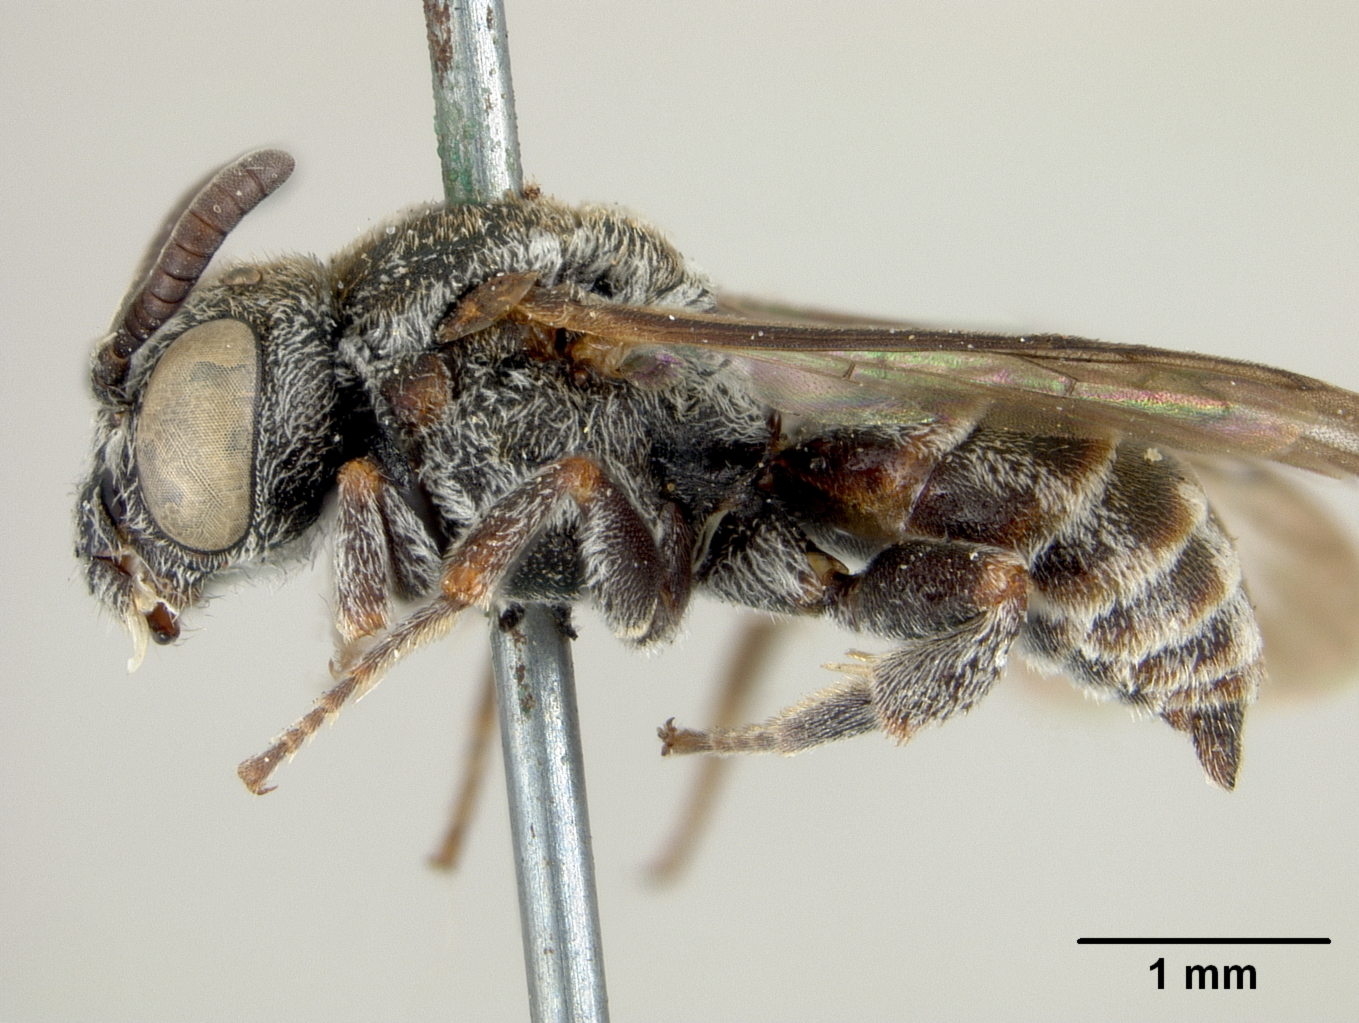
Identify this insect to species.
Neopasites cressoni
